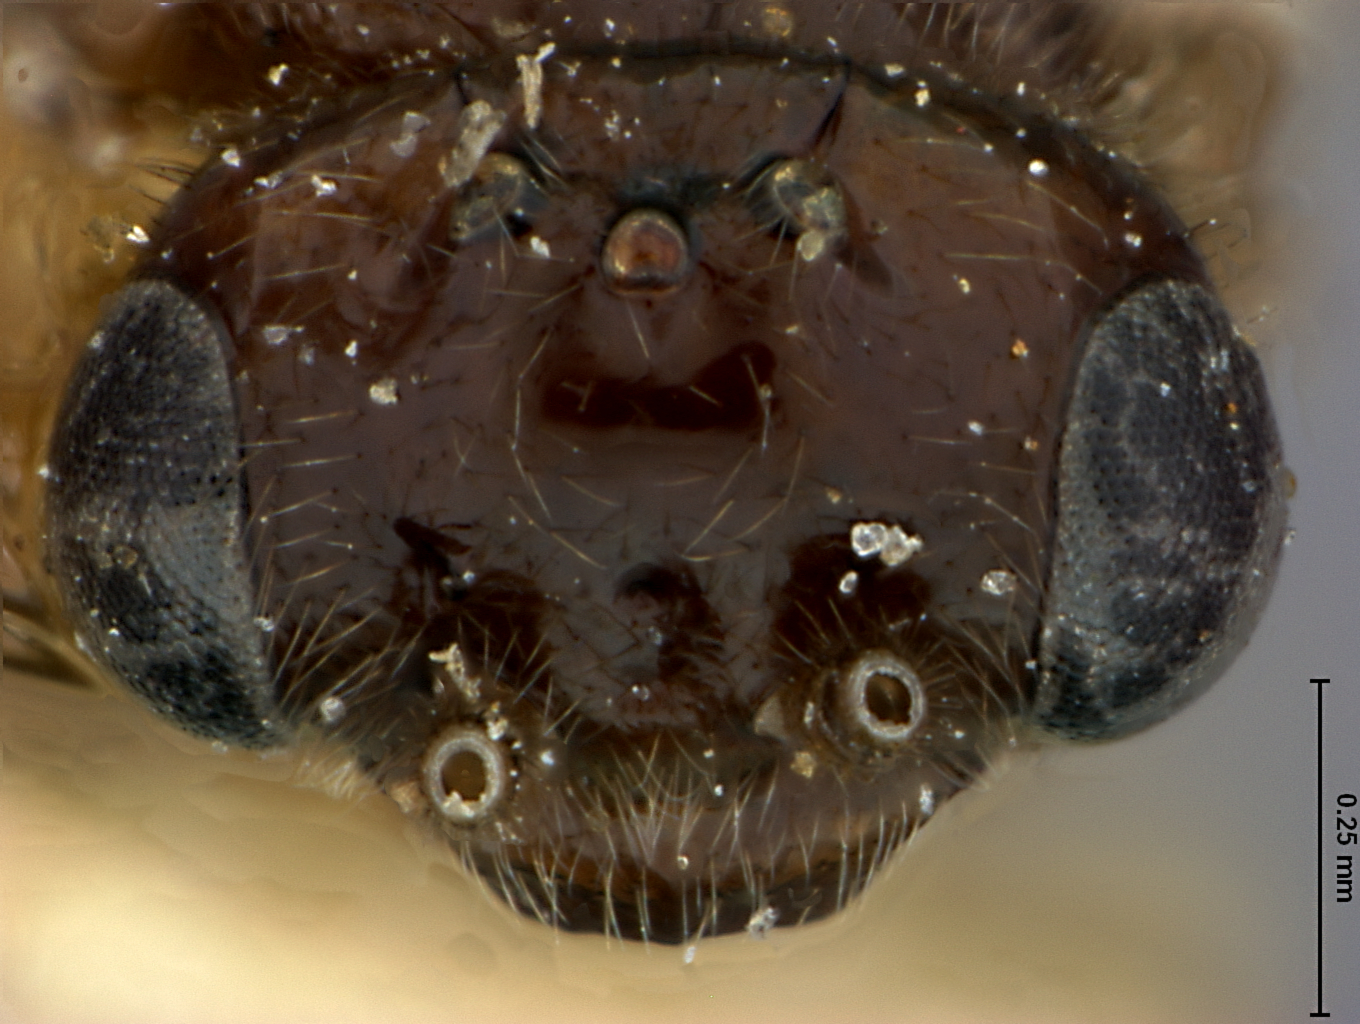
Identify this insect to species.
Polybates slossonae
